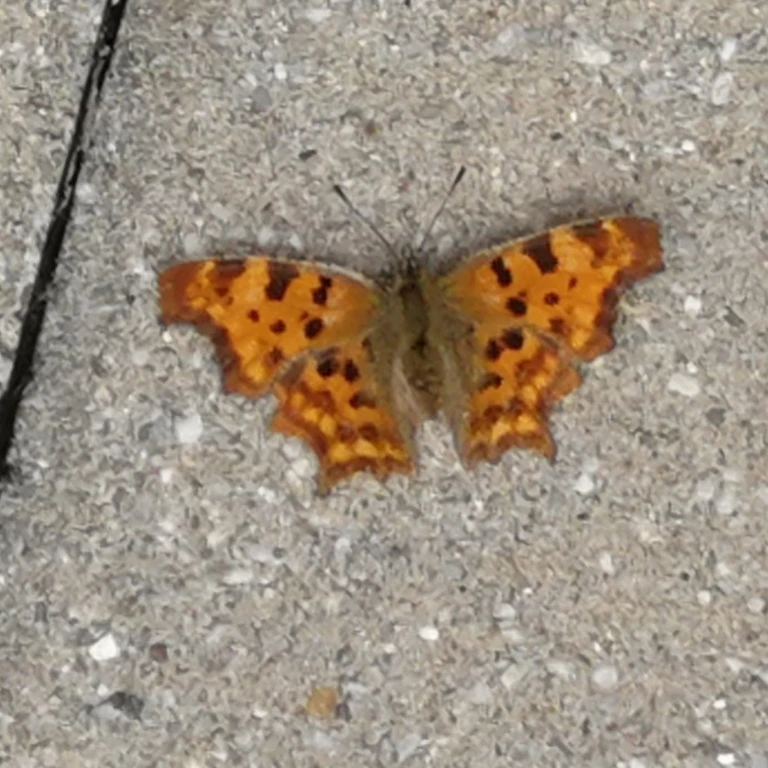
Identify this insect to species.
Polygonia c-album
